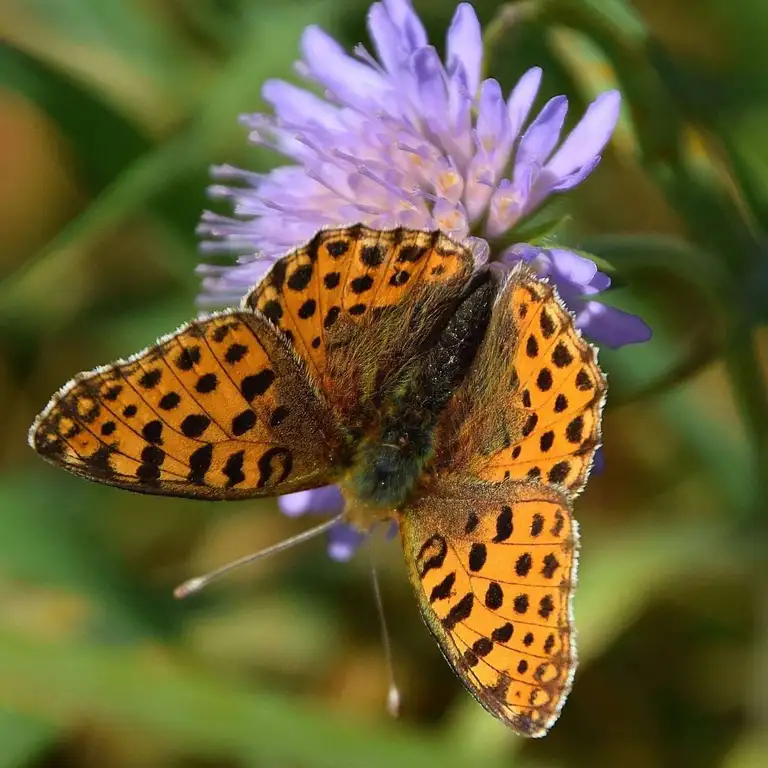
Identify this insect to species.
Issoria lathonia
